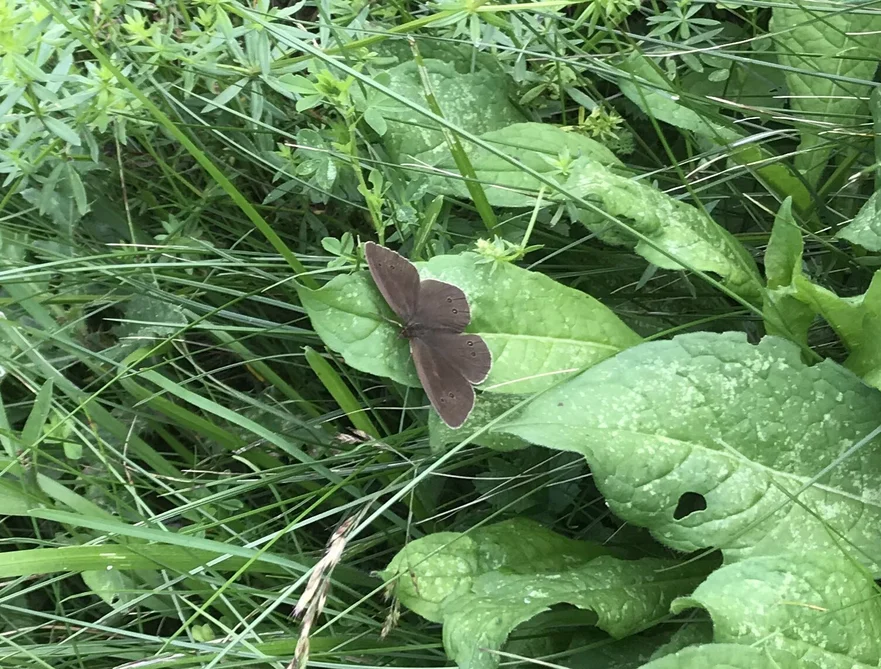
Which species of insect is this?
Aphantopus hyperantus
